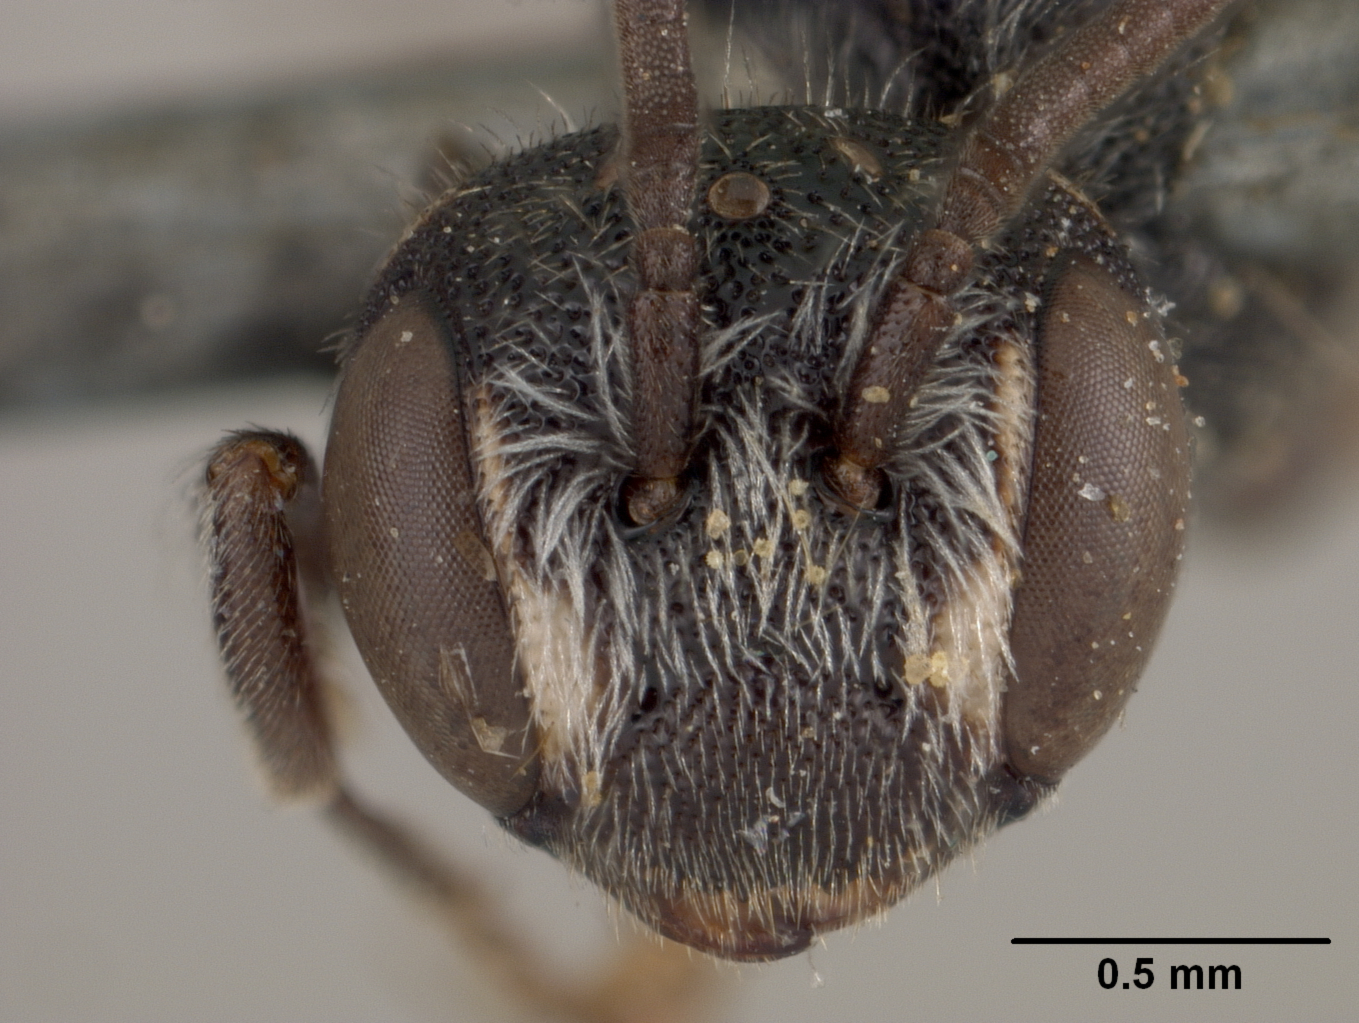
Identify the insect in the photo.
Stelis lateralis
